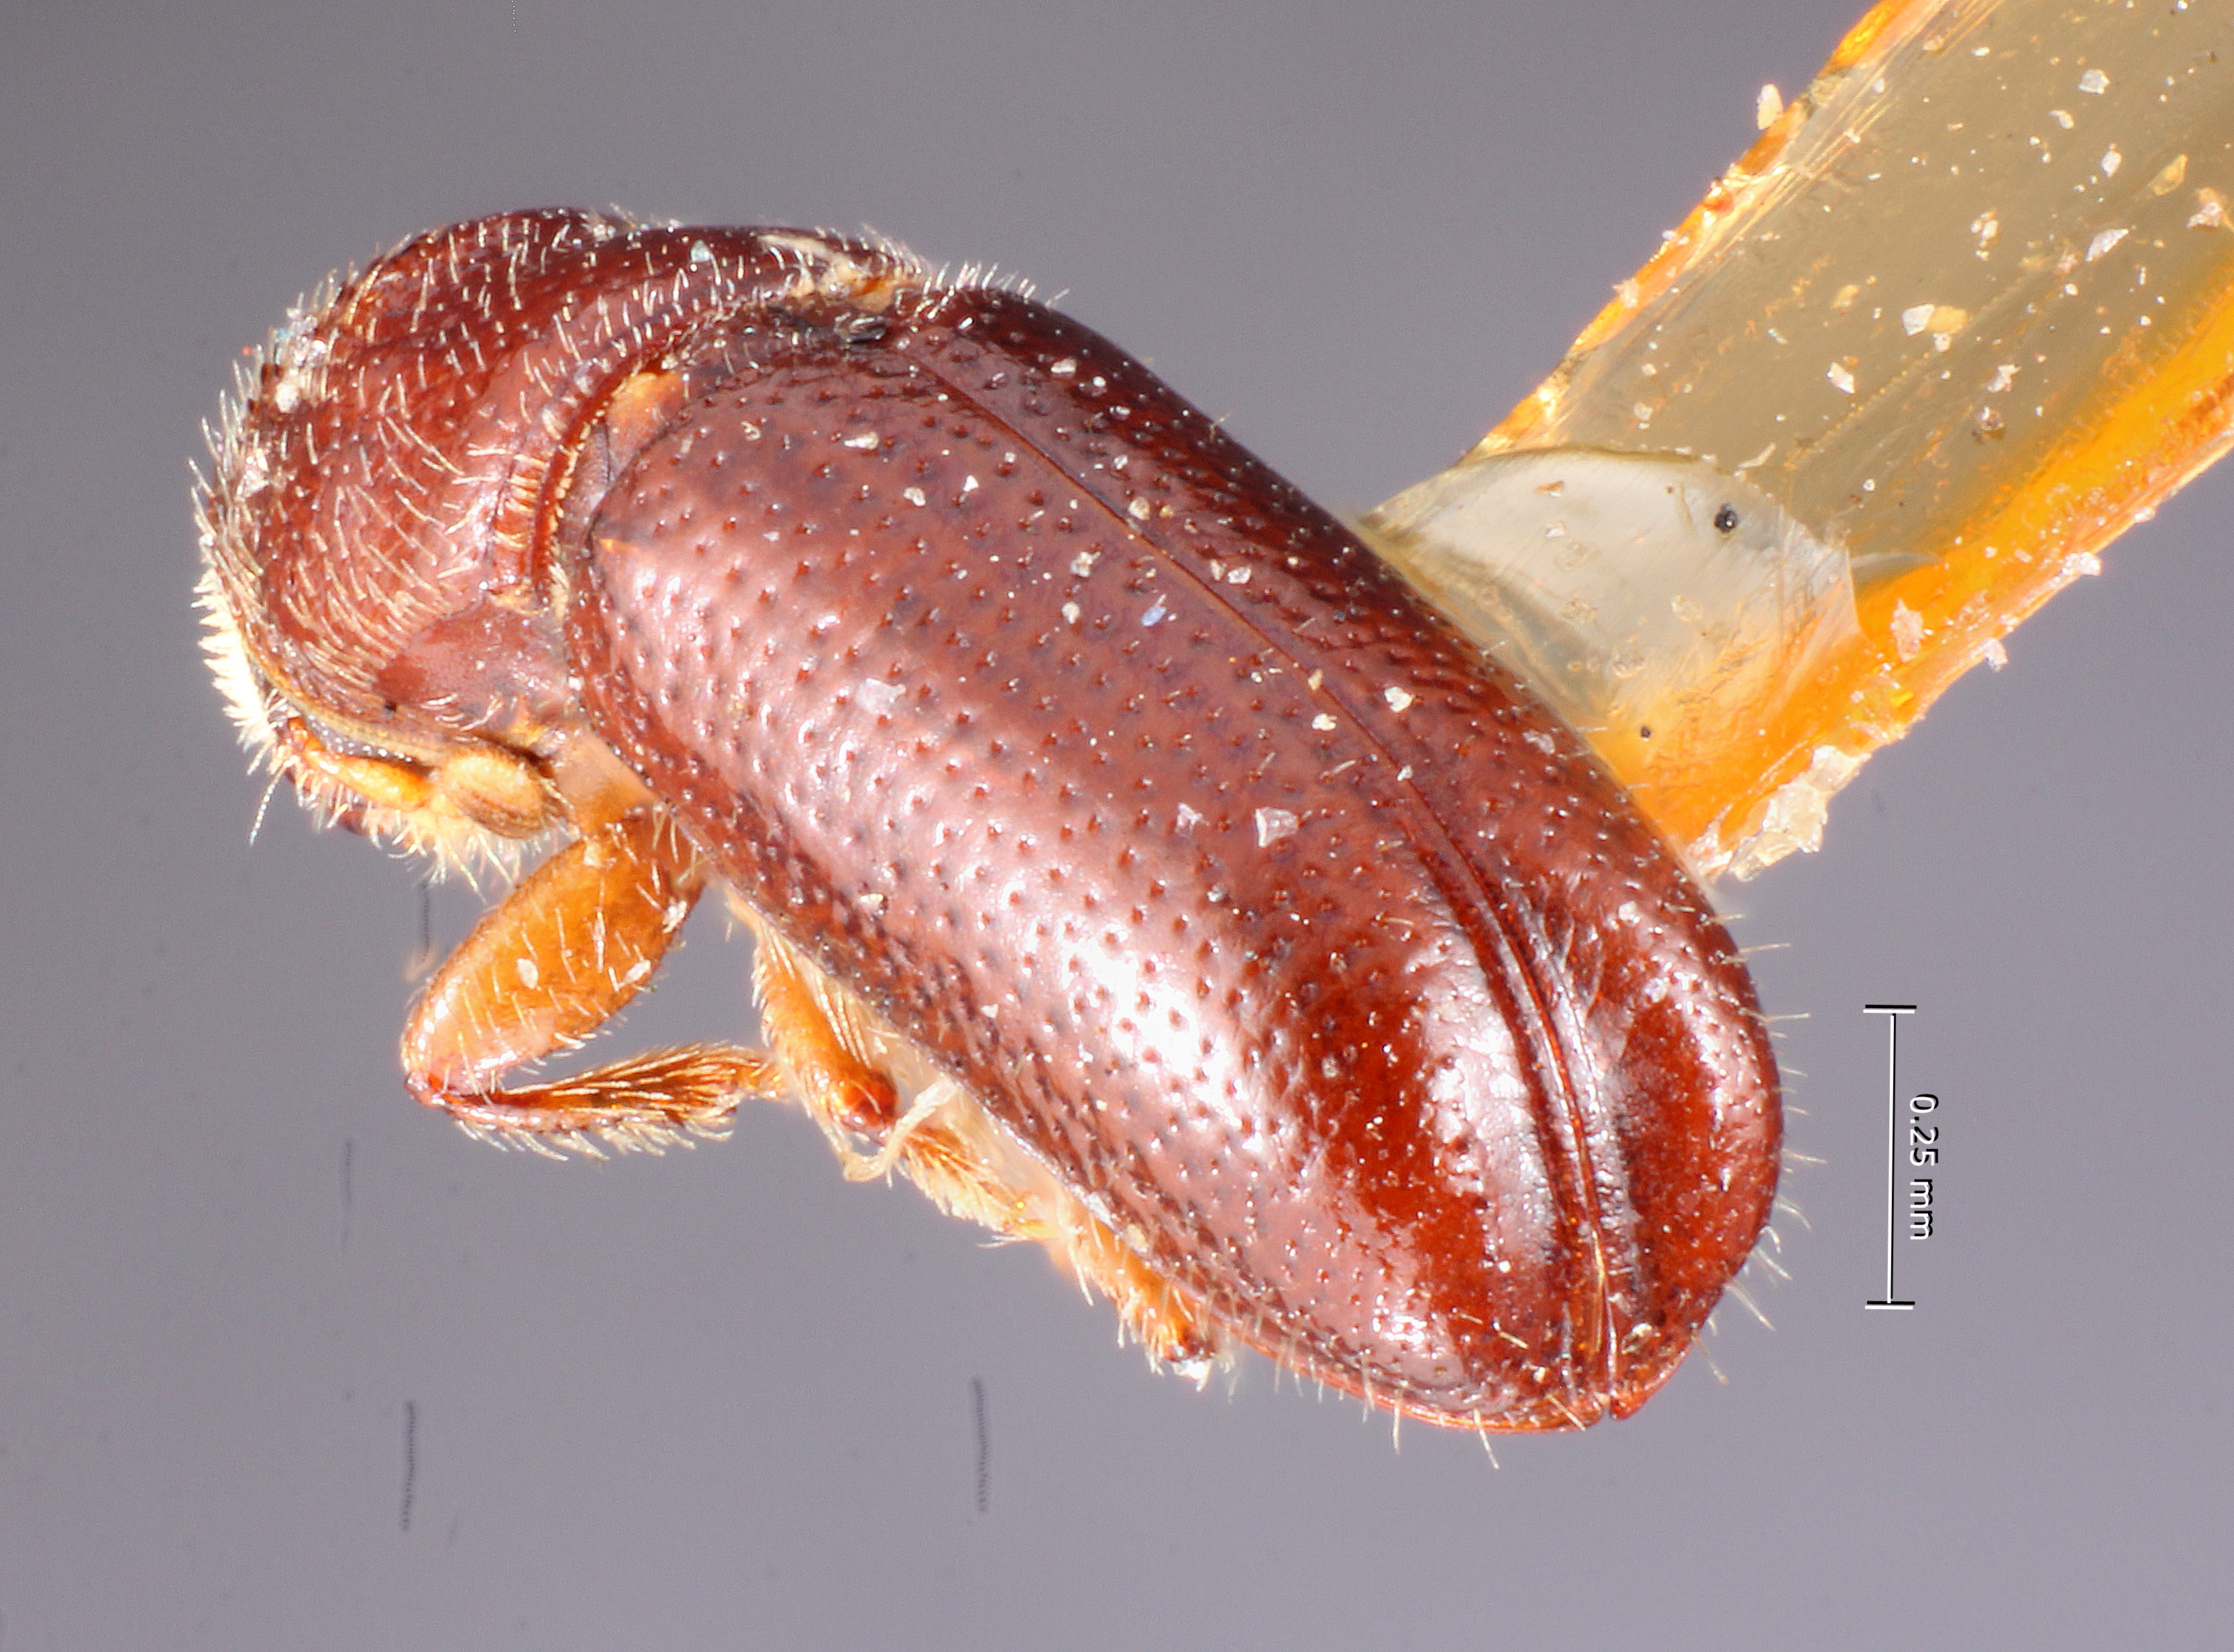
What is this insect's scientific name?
Pityophthorus briscoei
